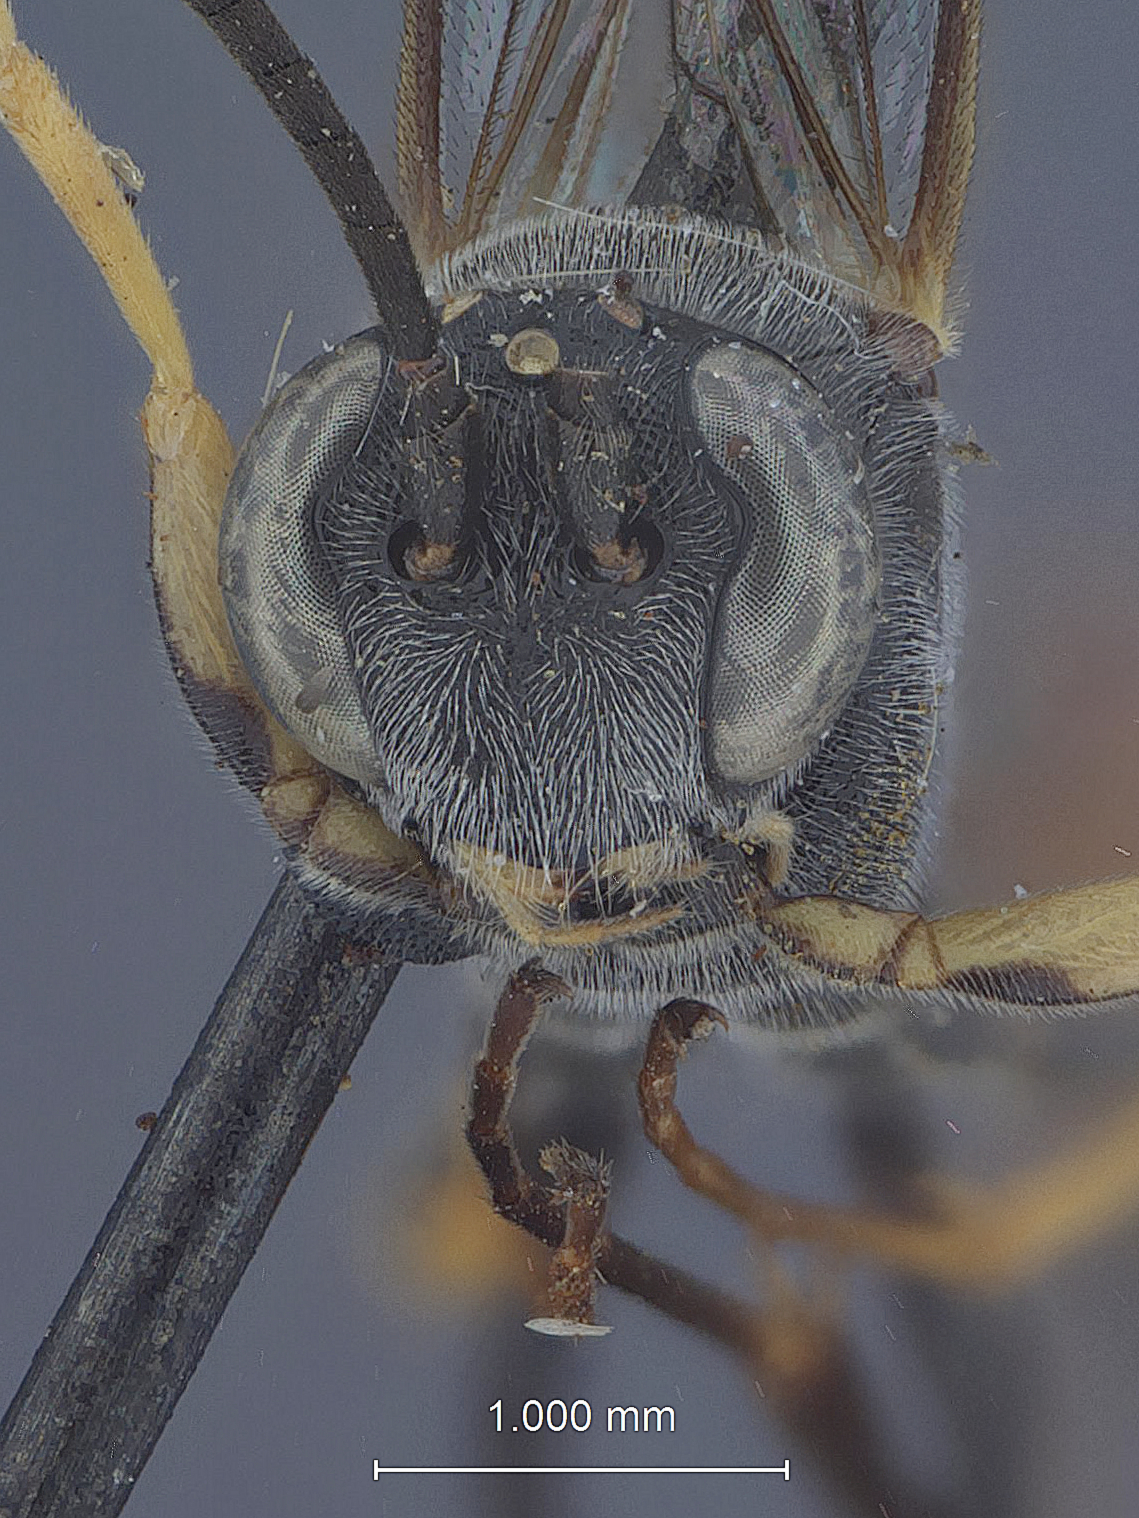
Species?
Campoplegidea nitida
